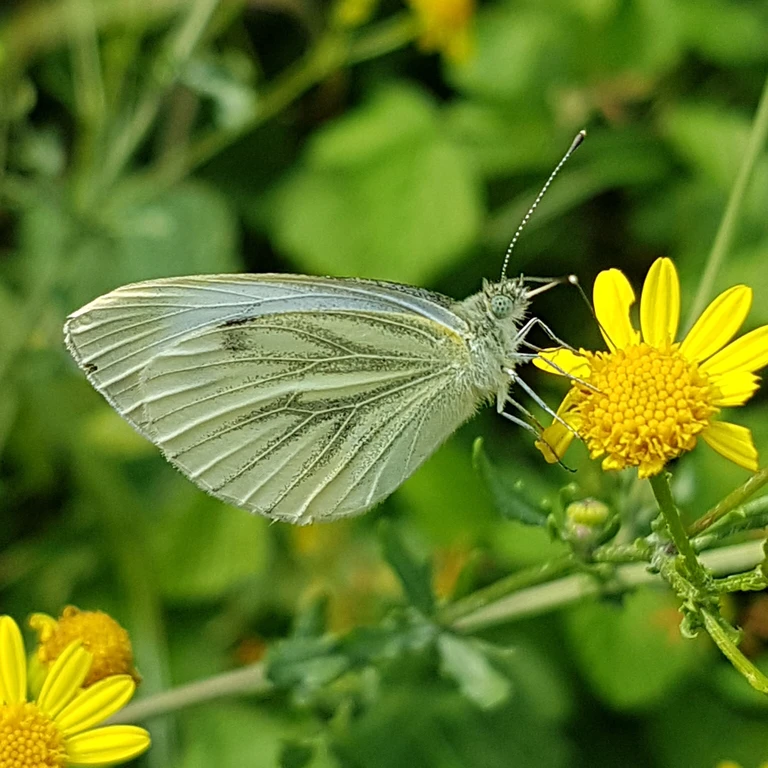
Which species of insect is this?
Pieris napi
